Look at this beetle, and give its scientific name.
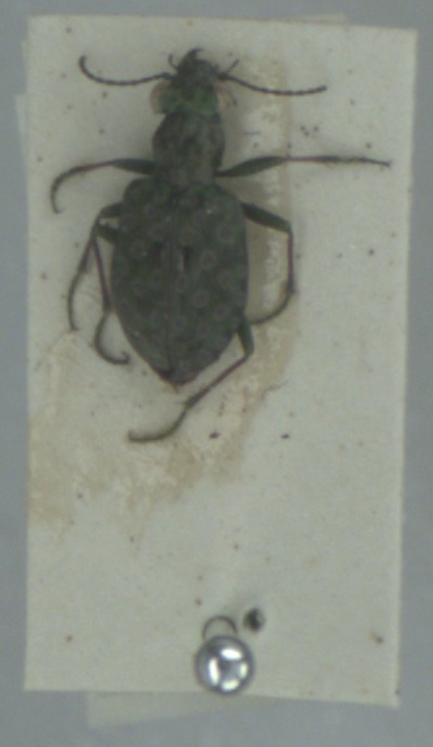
Elaphrus riparius
